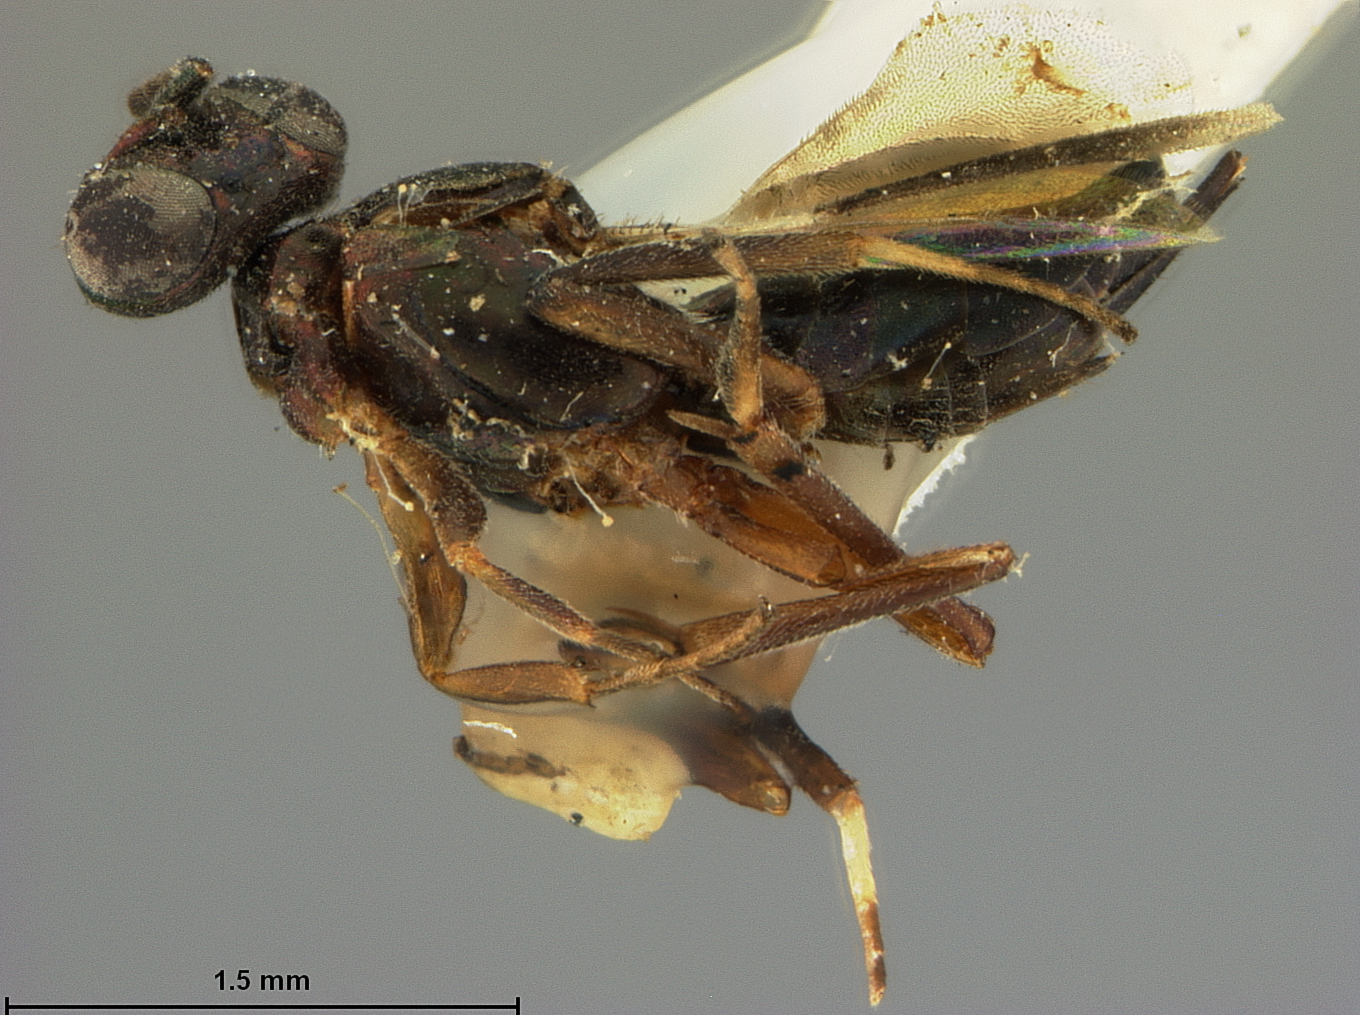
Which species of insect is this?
Eupelmus quercus
